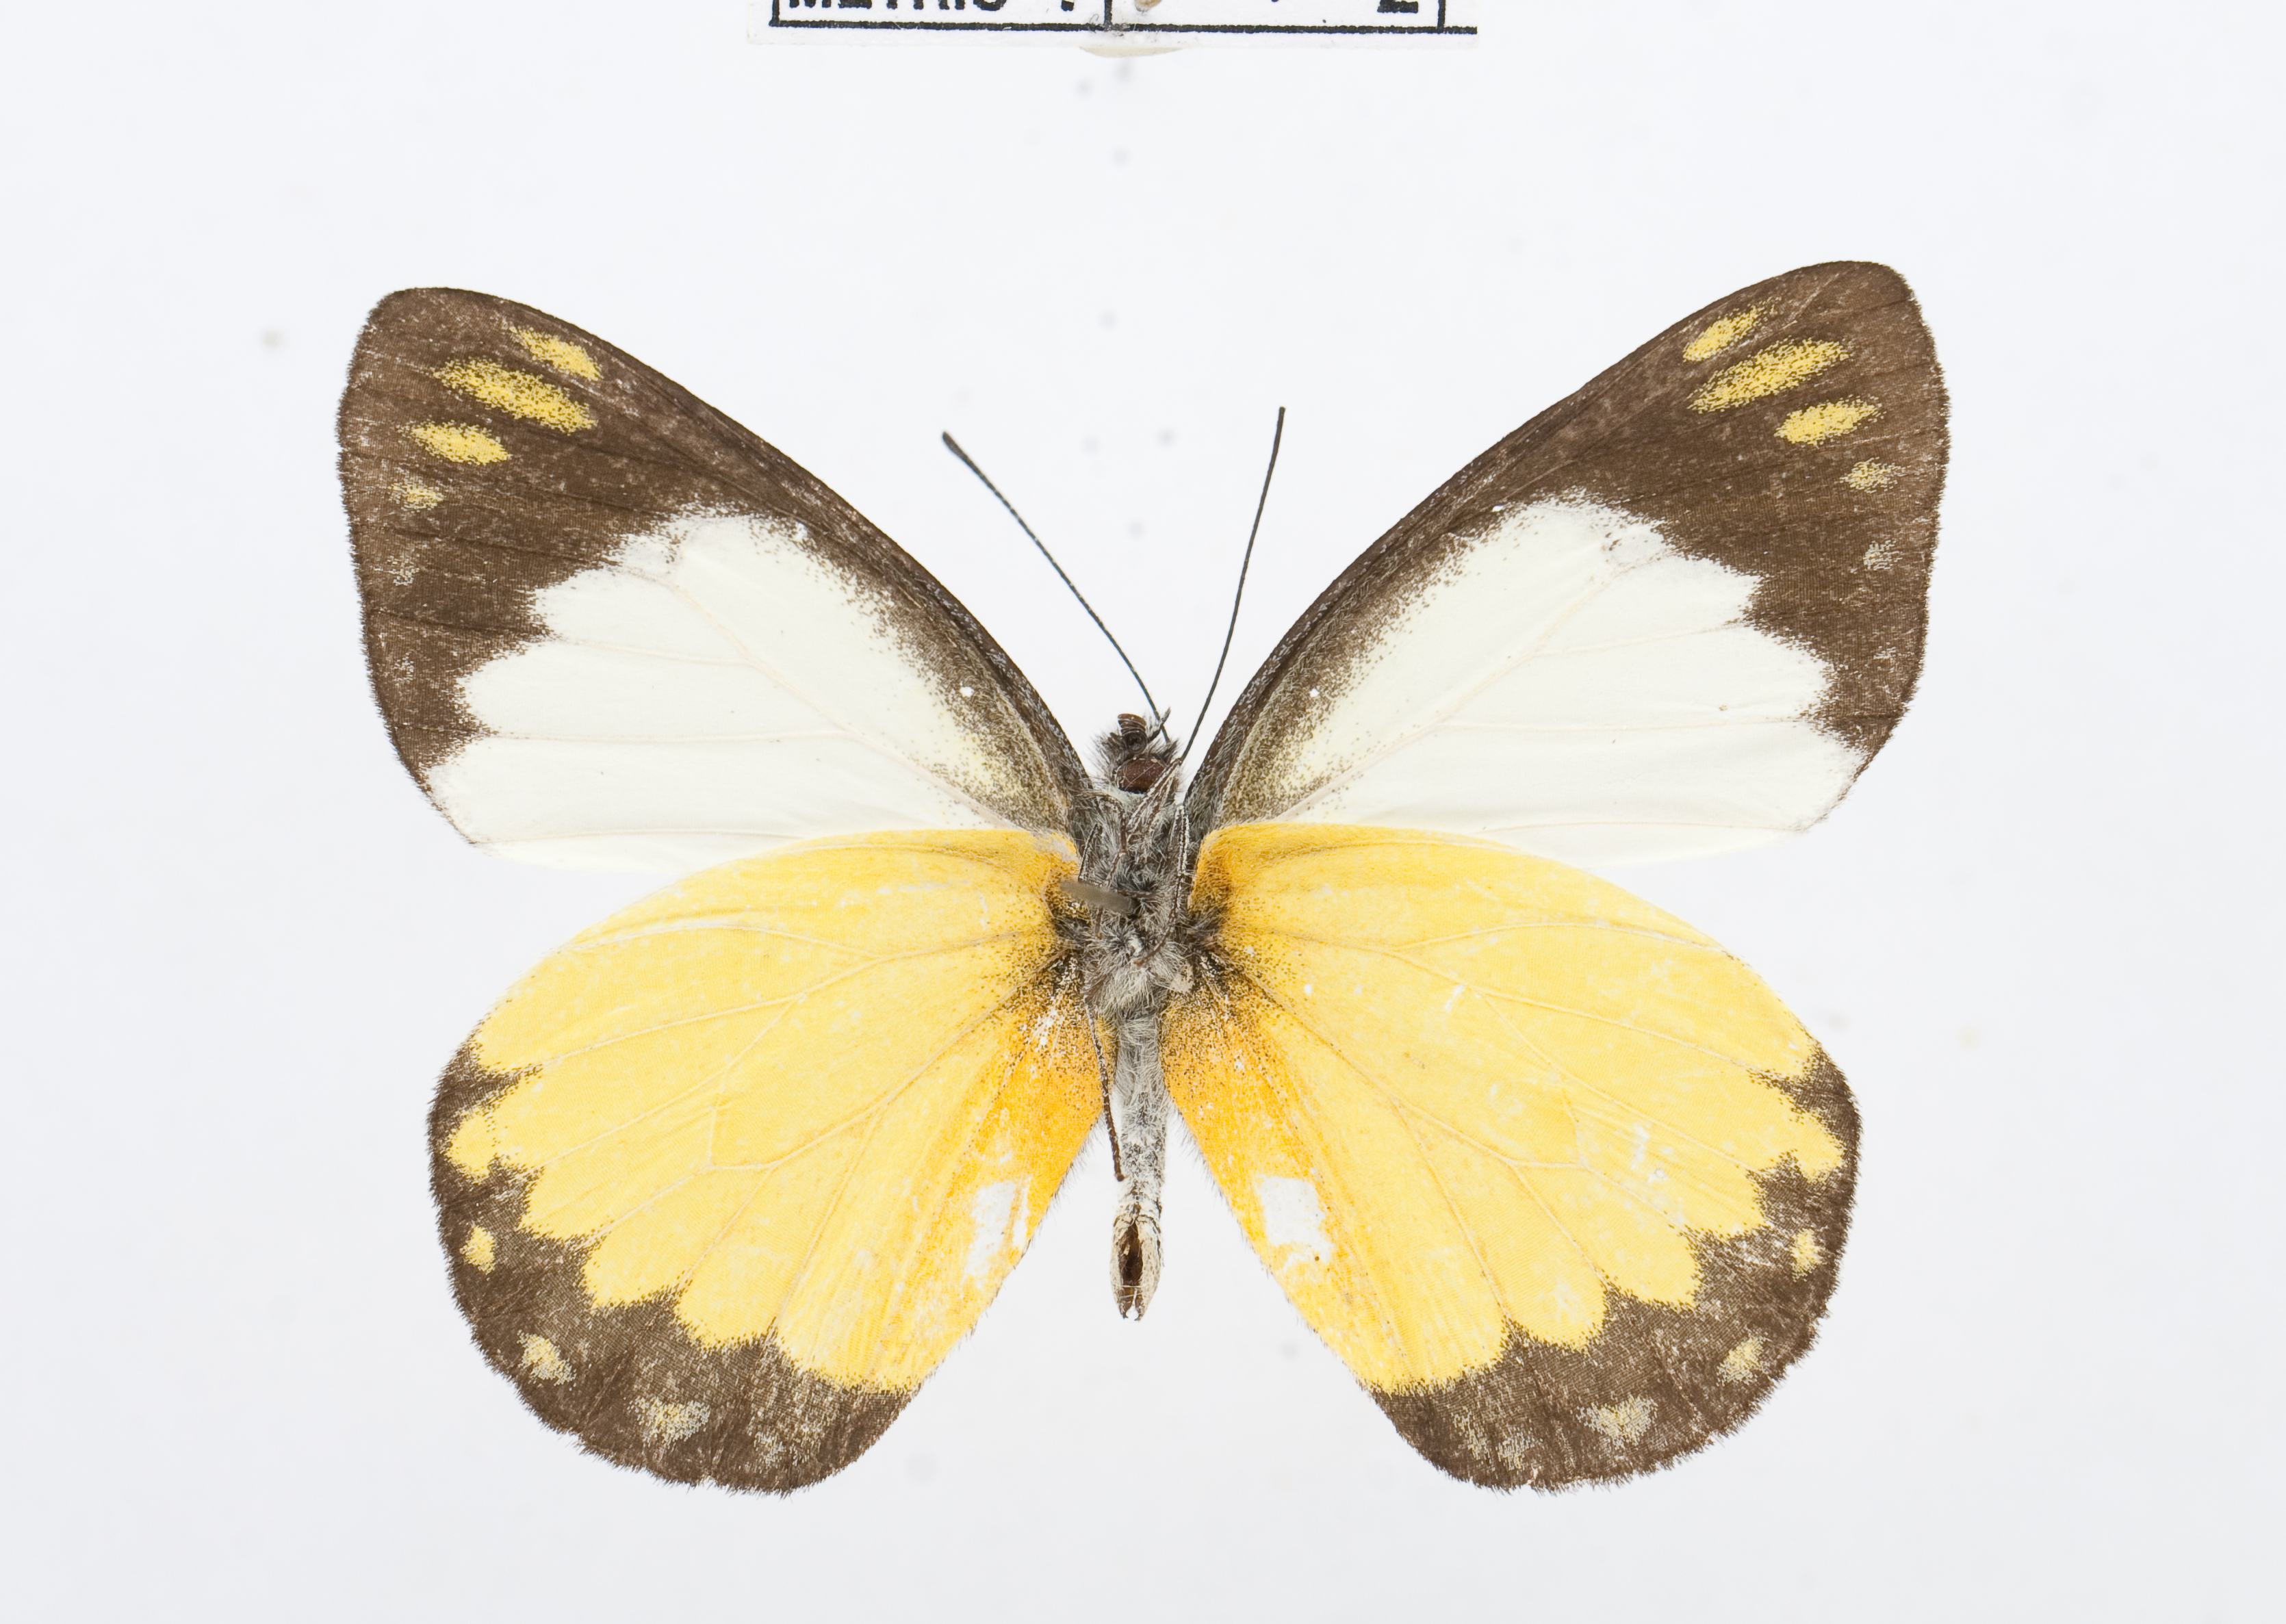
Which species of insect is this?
Delias dorylaea
